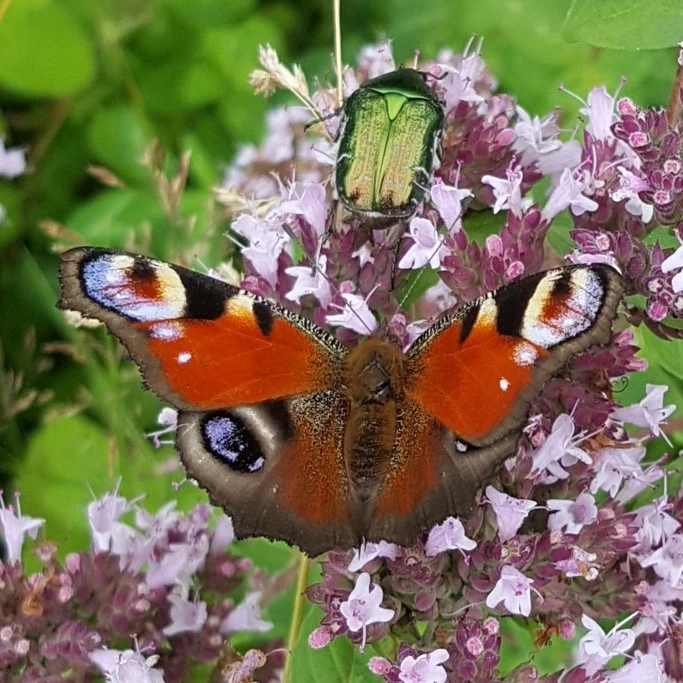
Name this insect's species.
Aglais io
